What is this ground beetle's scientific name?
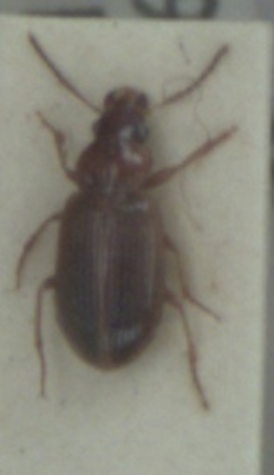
Bradycellus harpalinus
